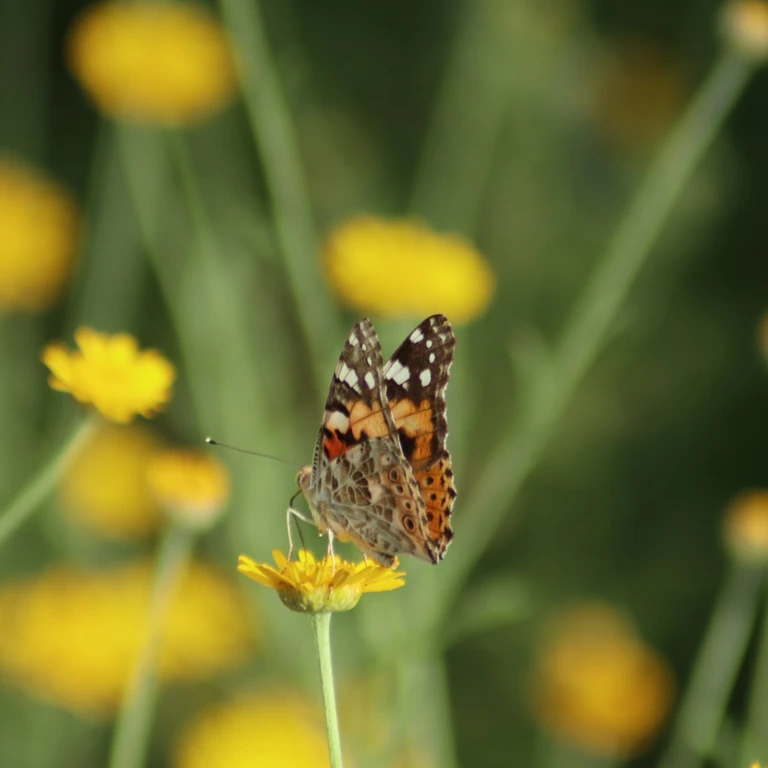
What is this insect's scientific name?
Vanessa cardui
